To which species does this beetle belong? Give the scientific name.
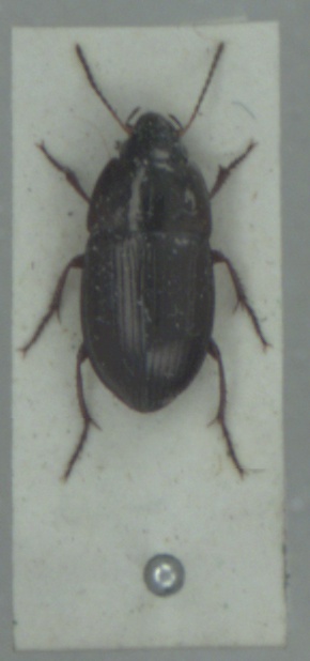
Amara convexior
